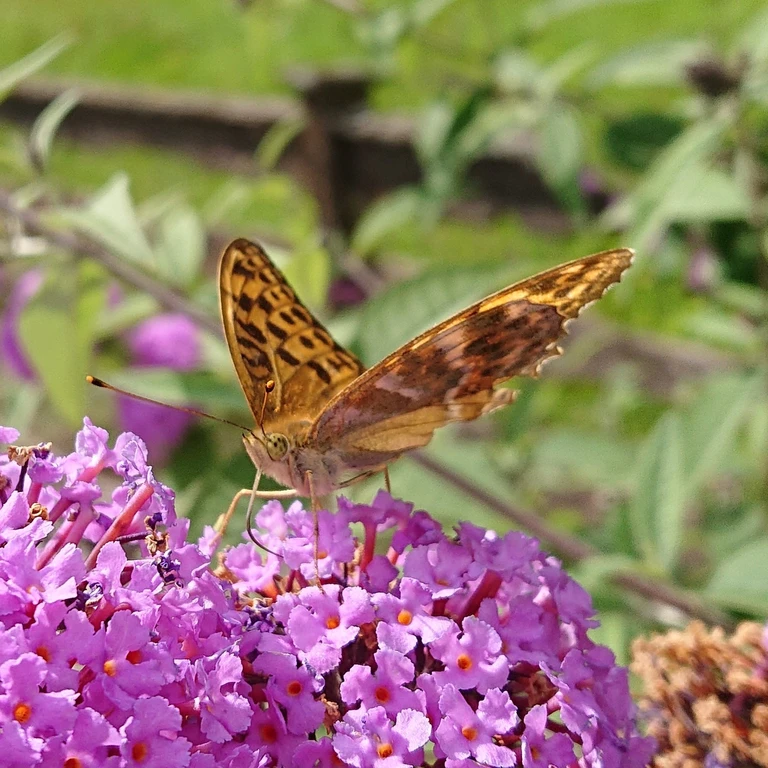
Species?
Argynnis paphia
